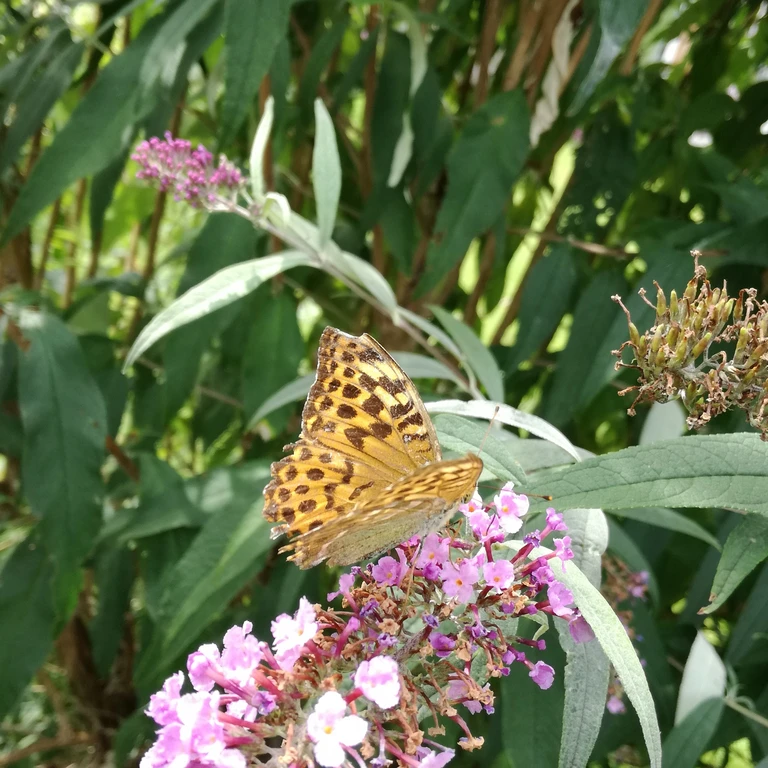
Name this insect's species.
Argynnis paphia
